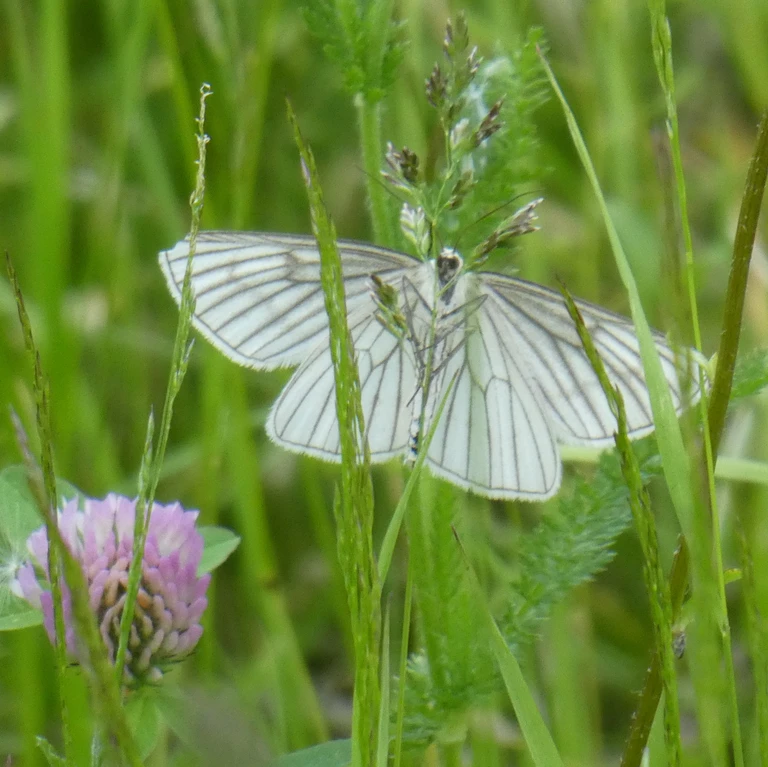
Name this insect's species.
Siona lineata
